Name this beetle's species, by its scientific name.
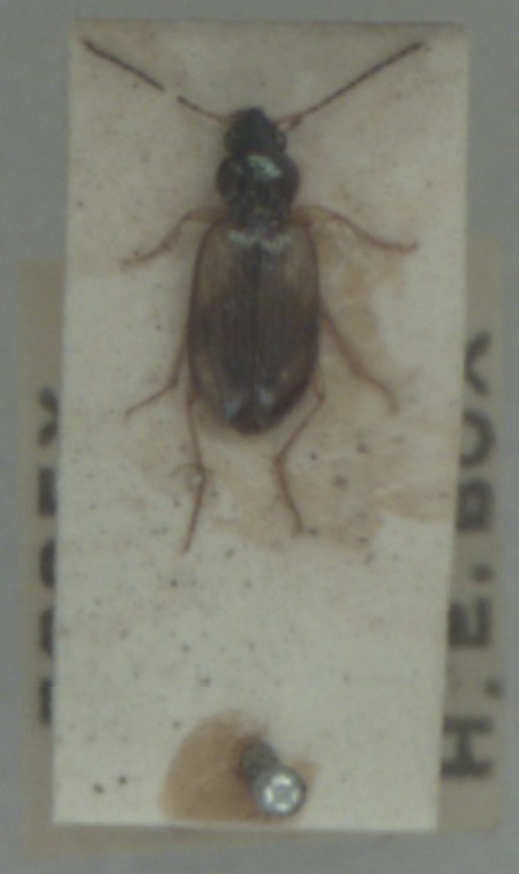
Bembidion tetracolum
